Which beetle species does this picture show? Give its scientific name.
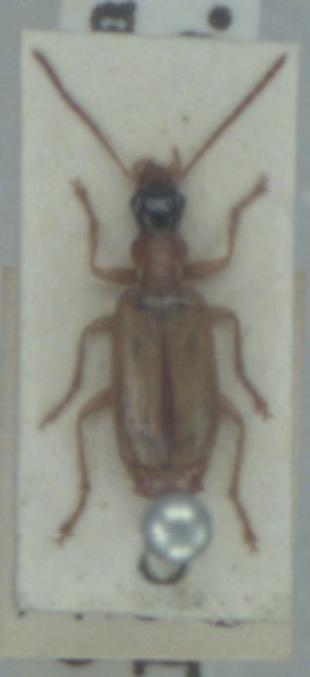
Demetrias atricapillus
